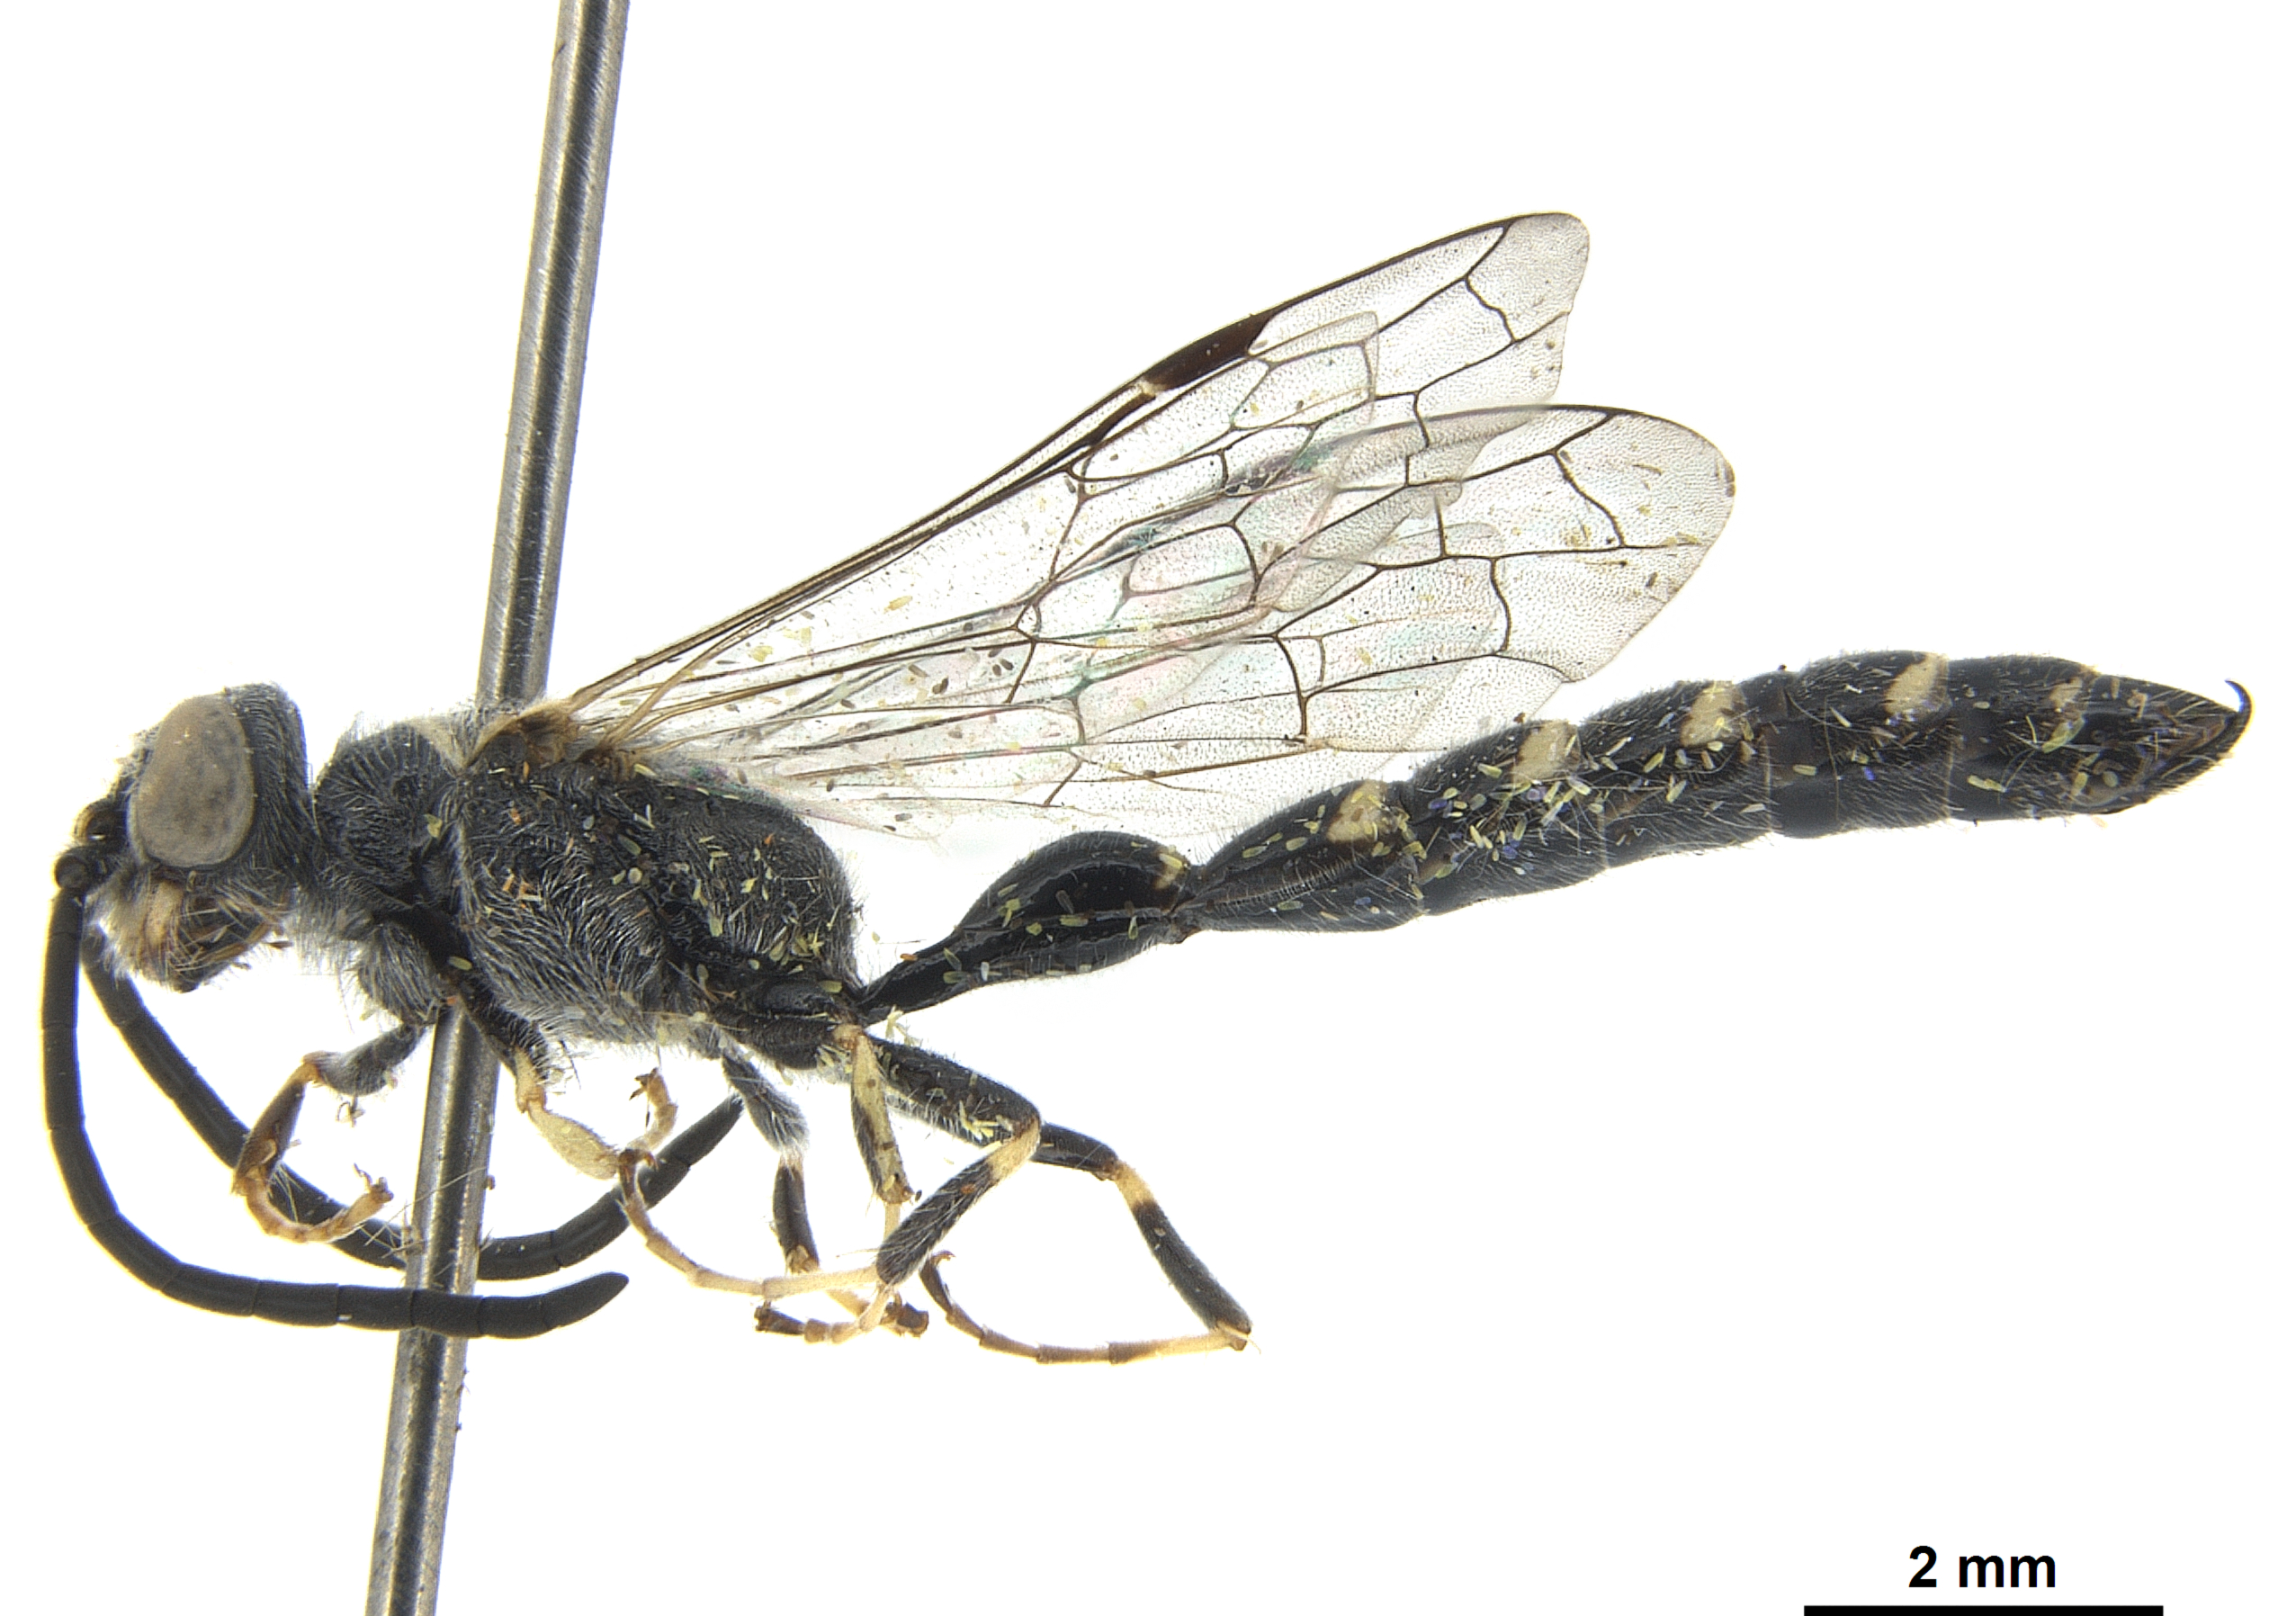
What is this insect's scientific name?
Mesa petiolata
